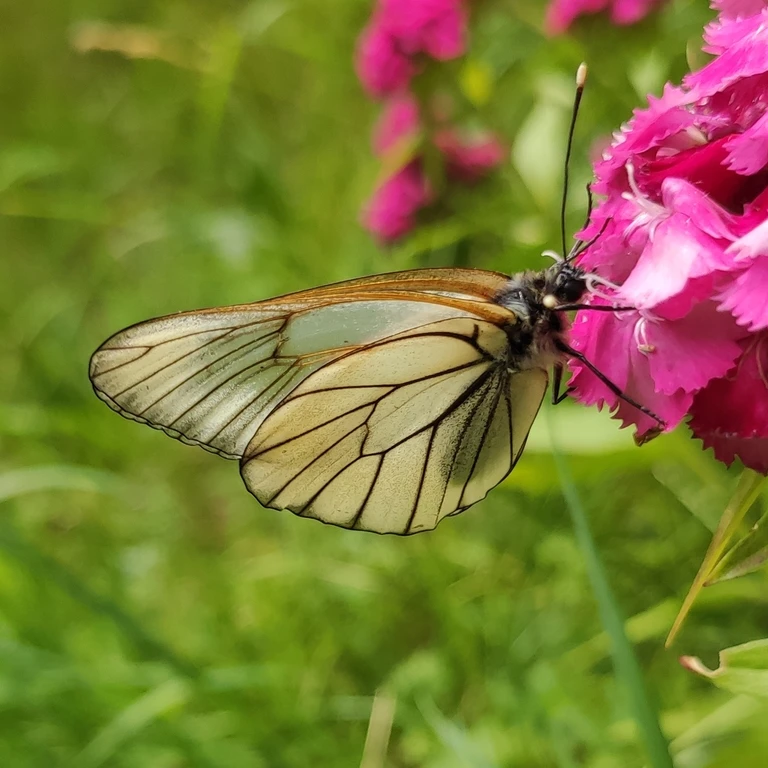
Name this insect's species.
Aporia crataegi
